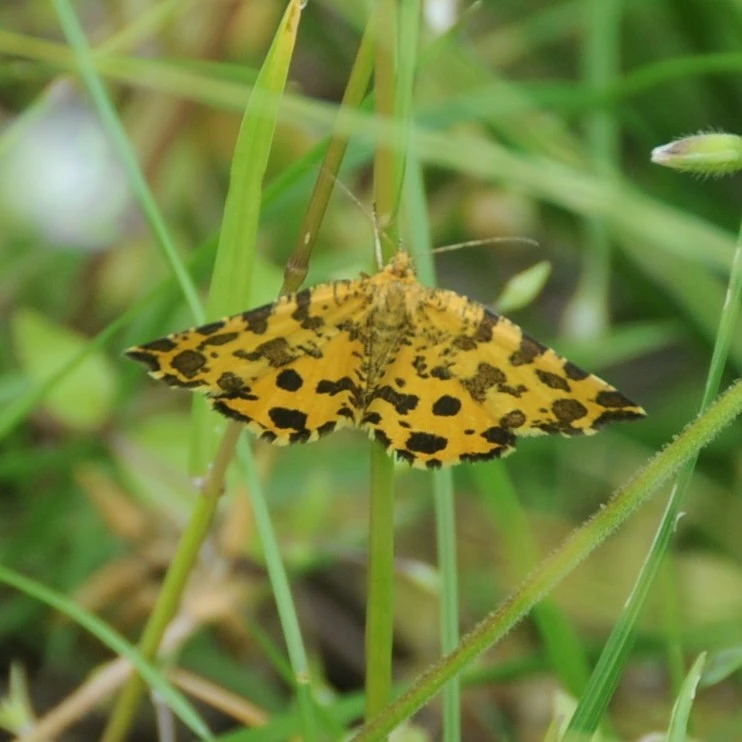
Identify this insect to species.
Pseudopanthera macularia
